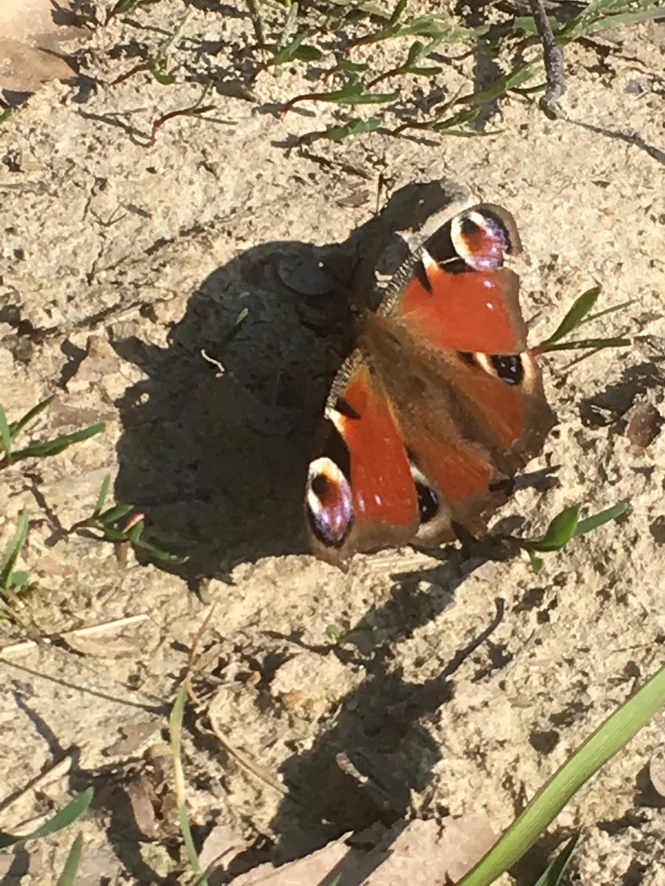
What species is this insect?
Aglais io
